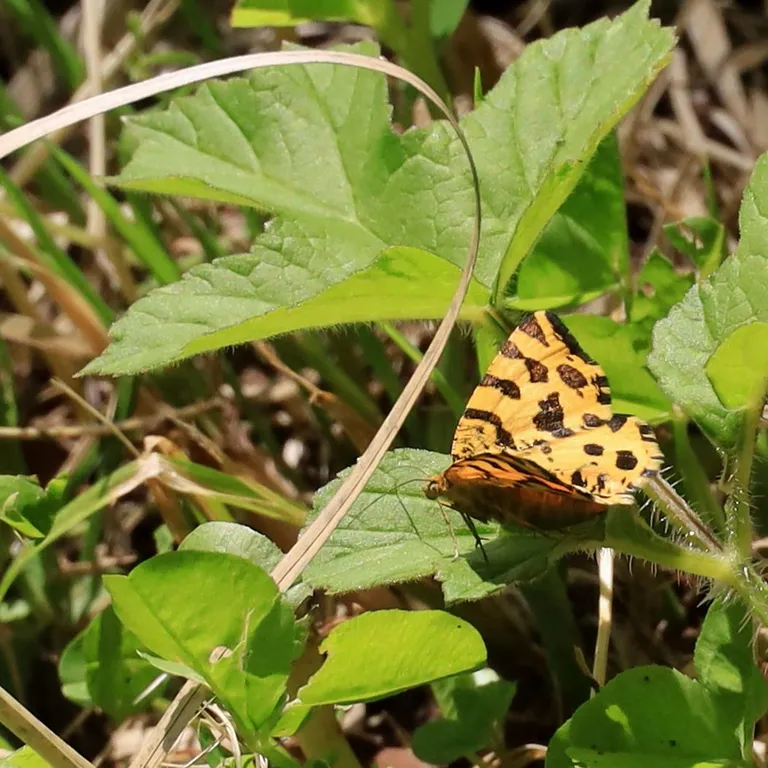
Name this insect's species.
Pseudopanthera macularia
